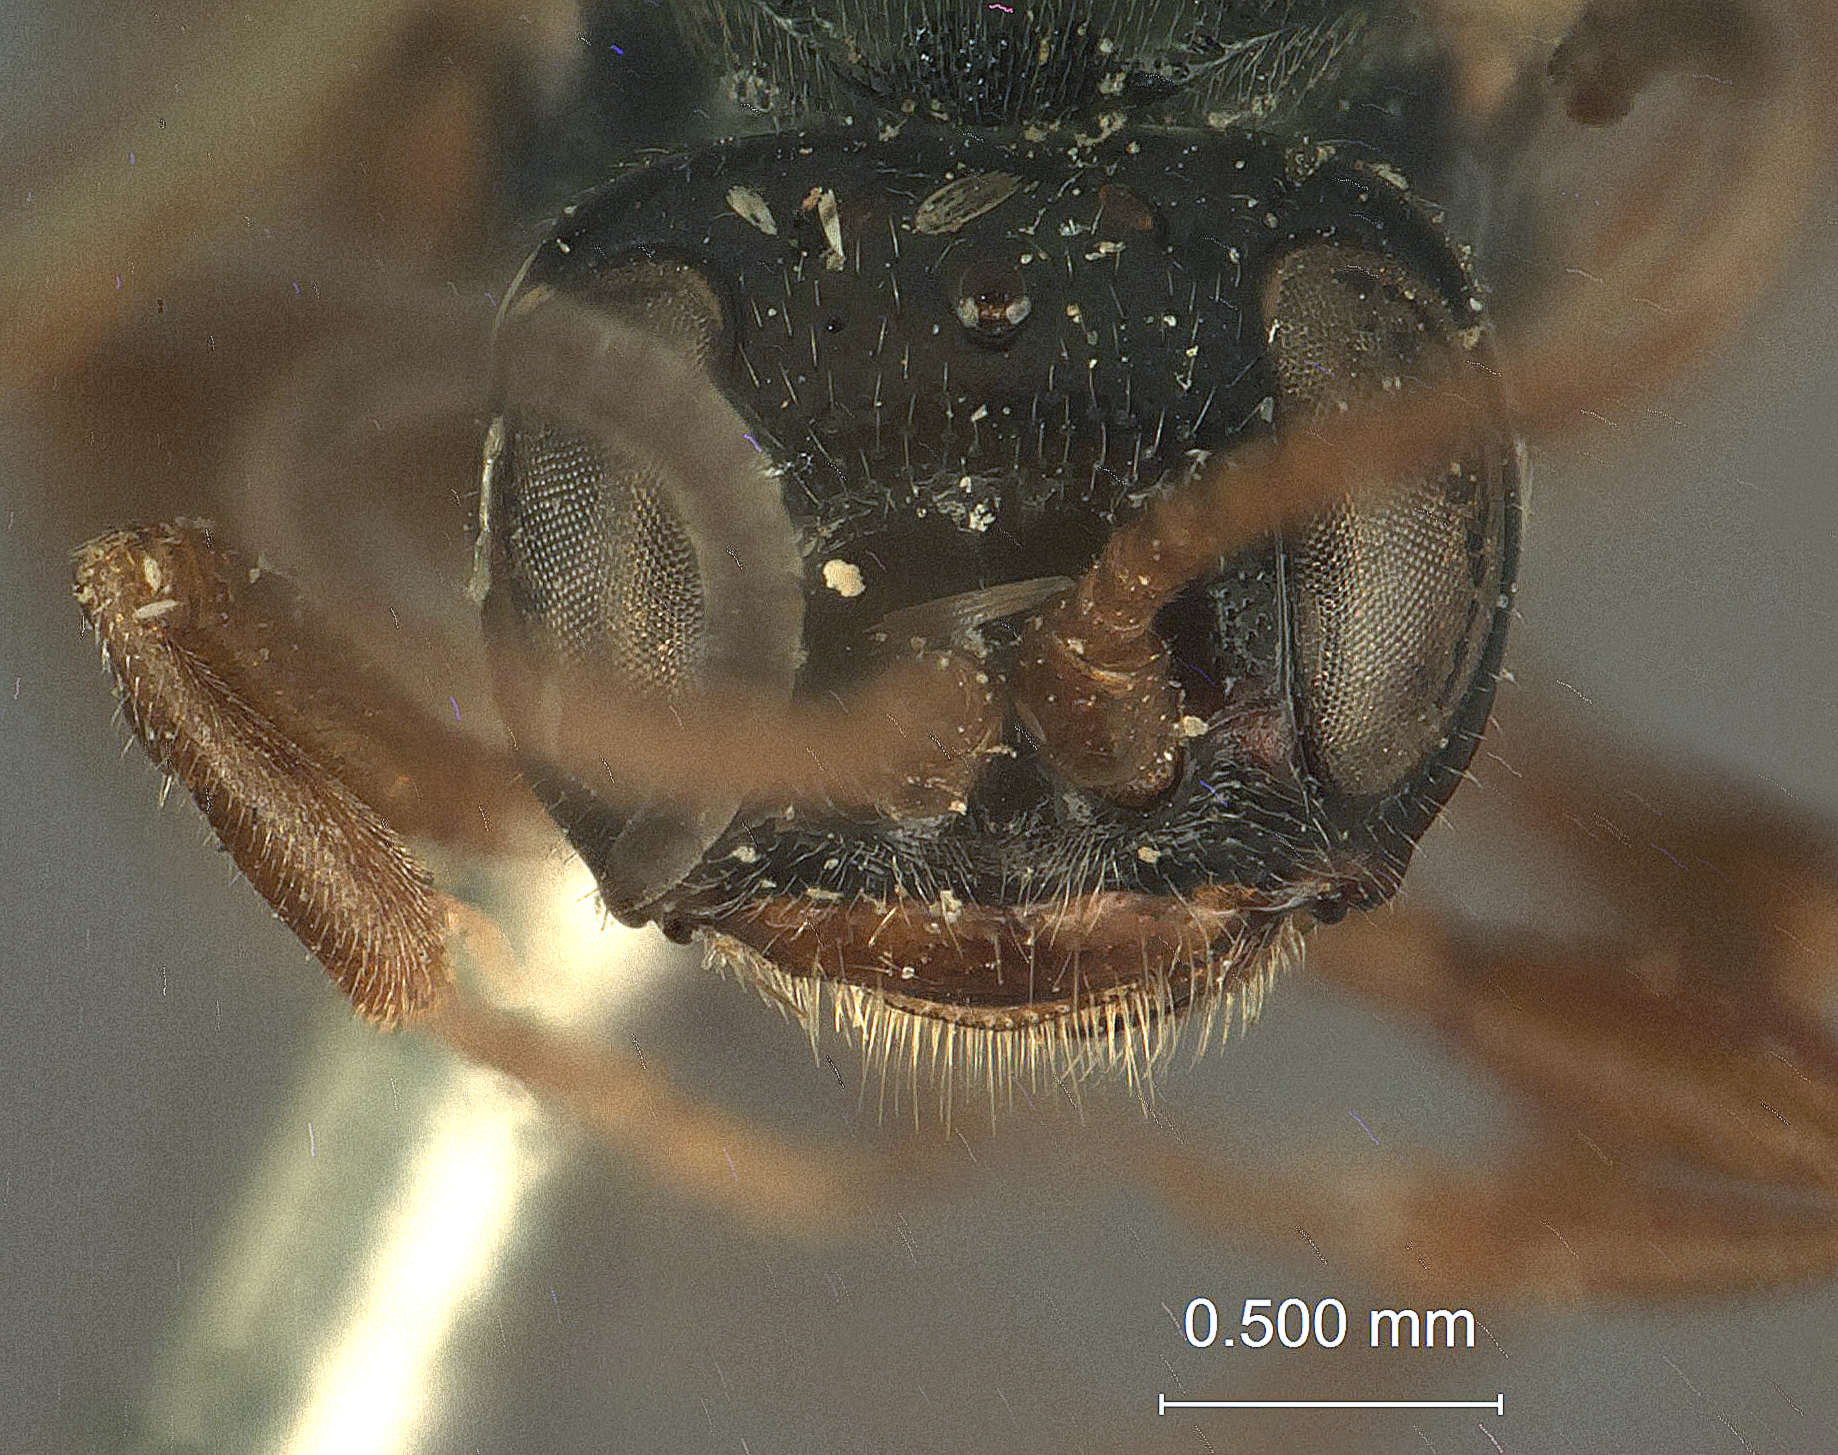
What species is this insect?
Phaeogenes gelechiae
